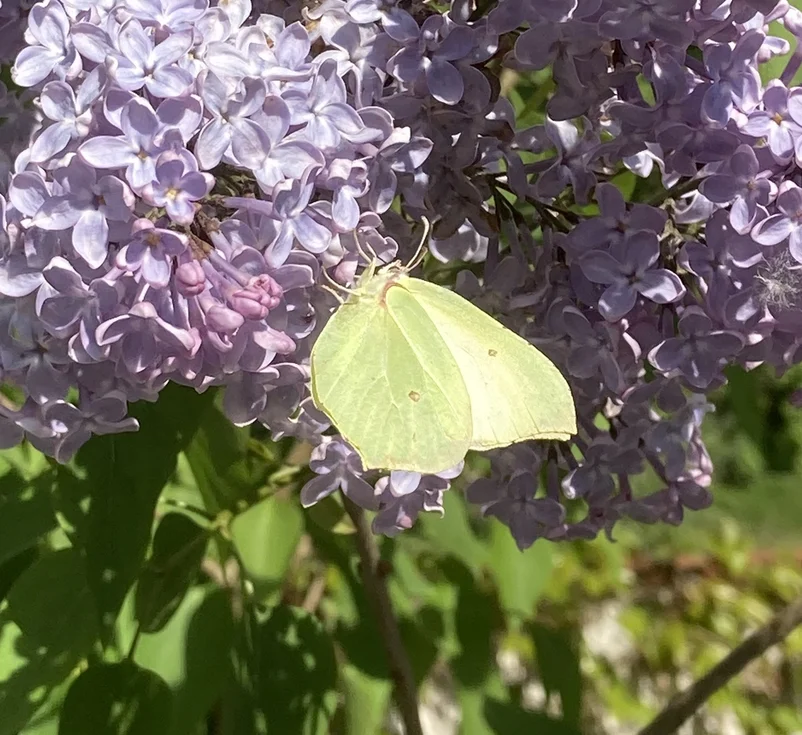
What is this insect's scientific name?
Gonepteryx rhamni
